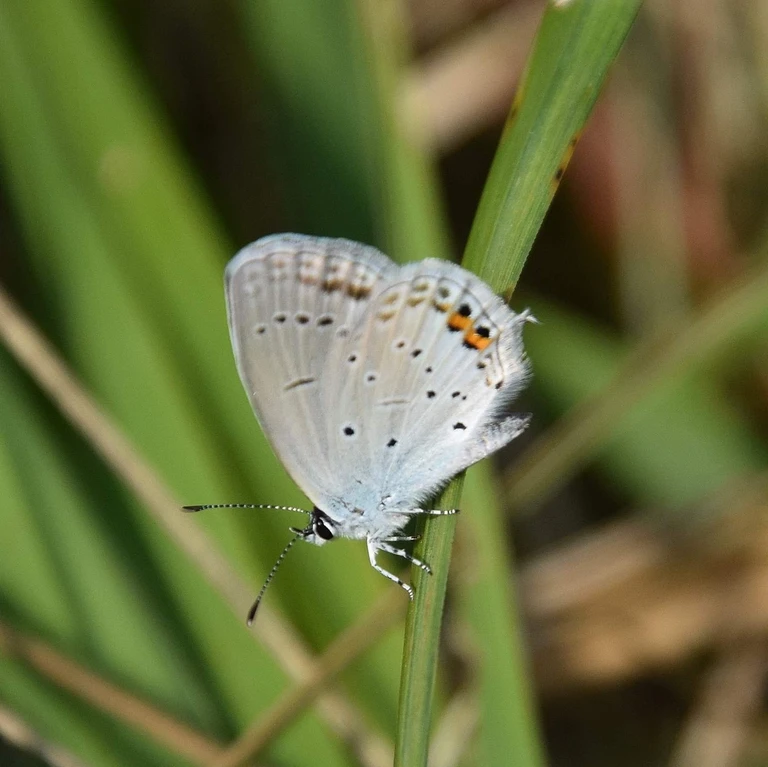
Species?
Cupido argiades (also Elkalyce argiades)
